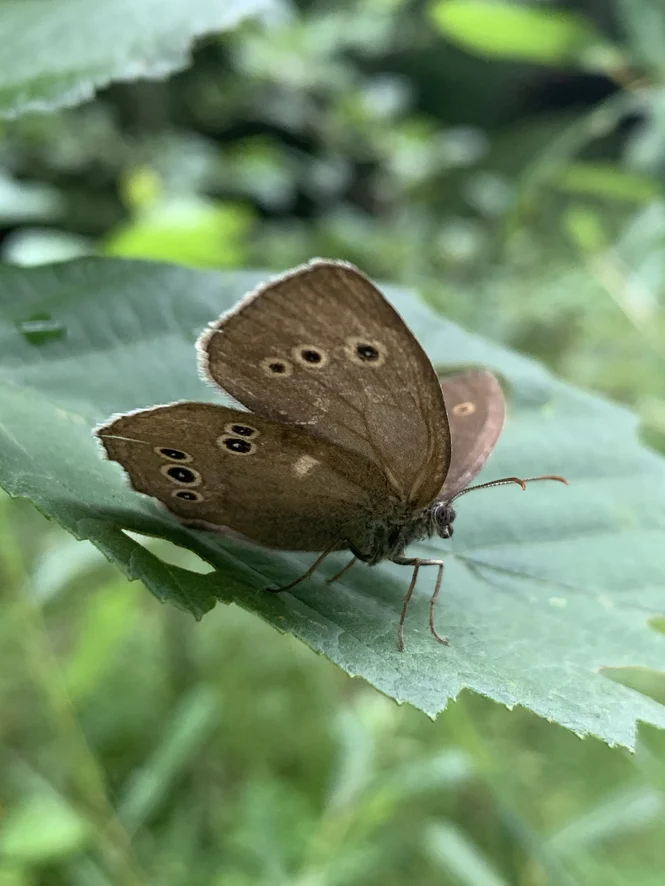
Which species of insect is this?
Aphantopus hyperantus
